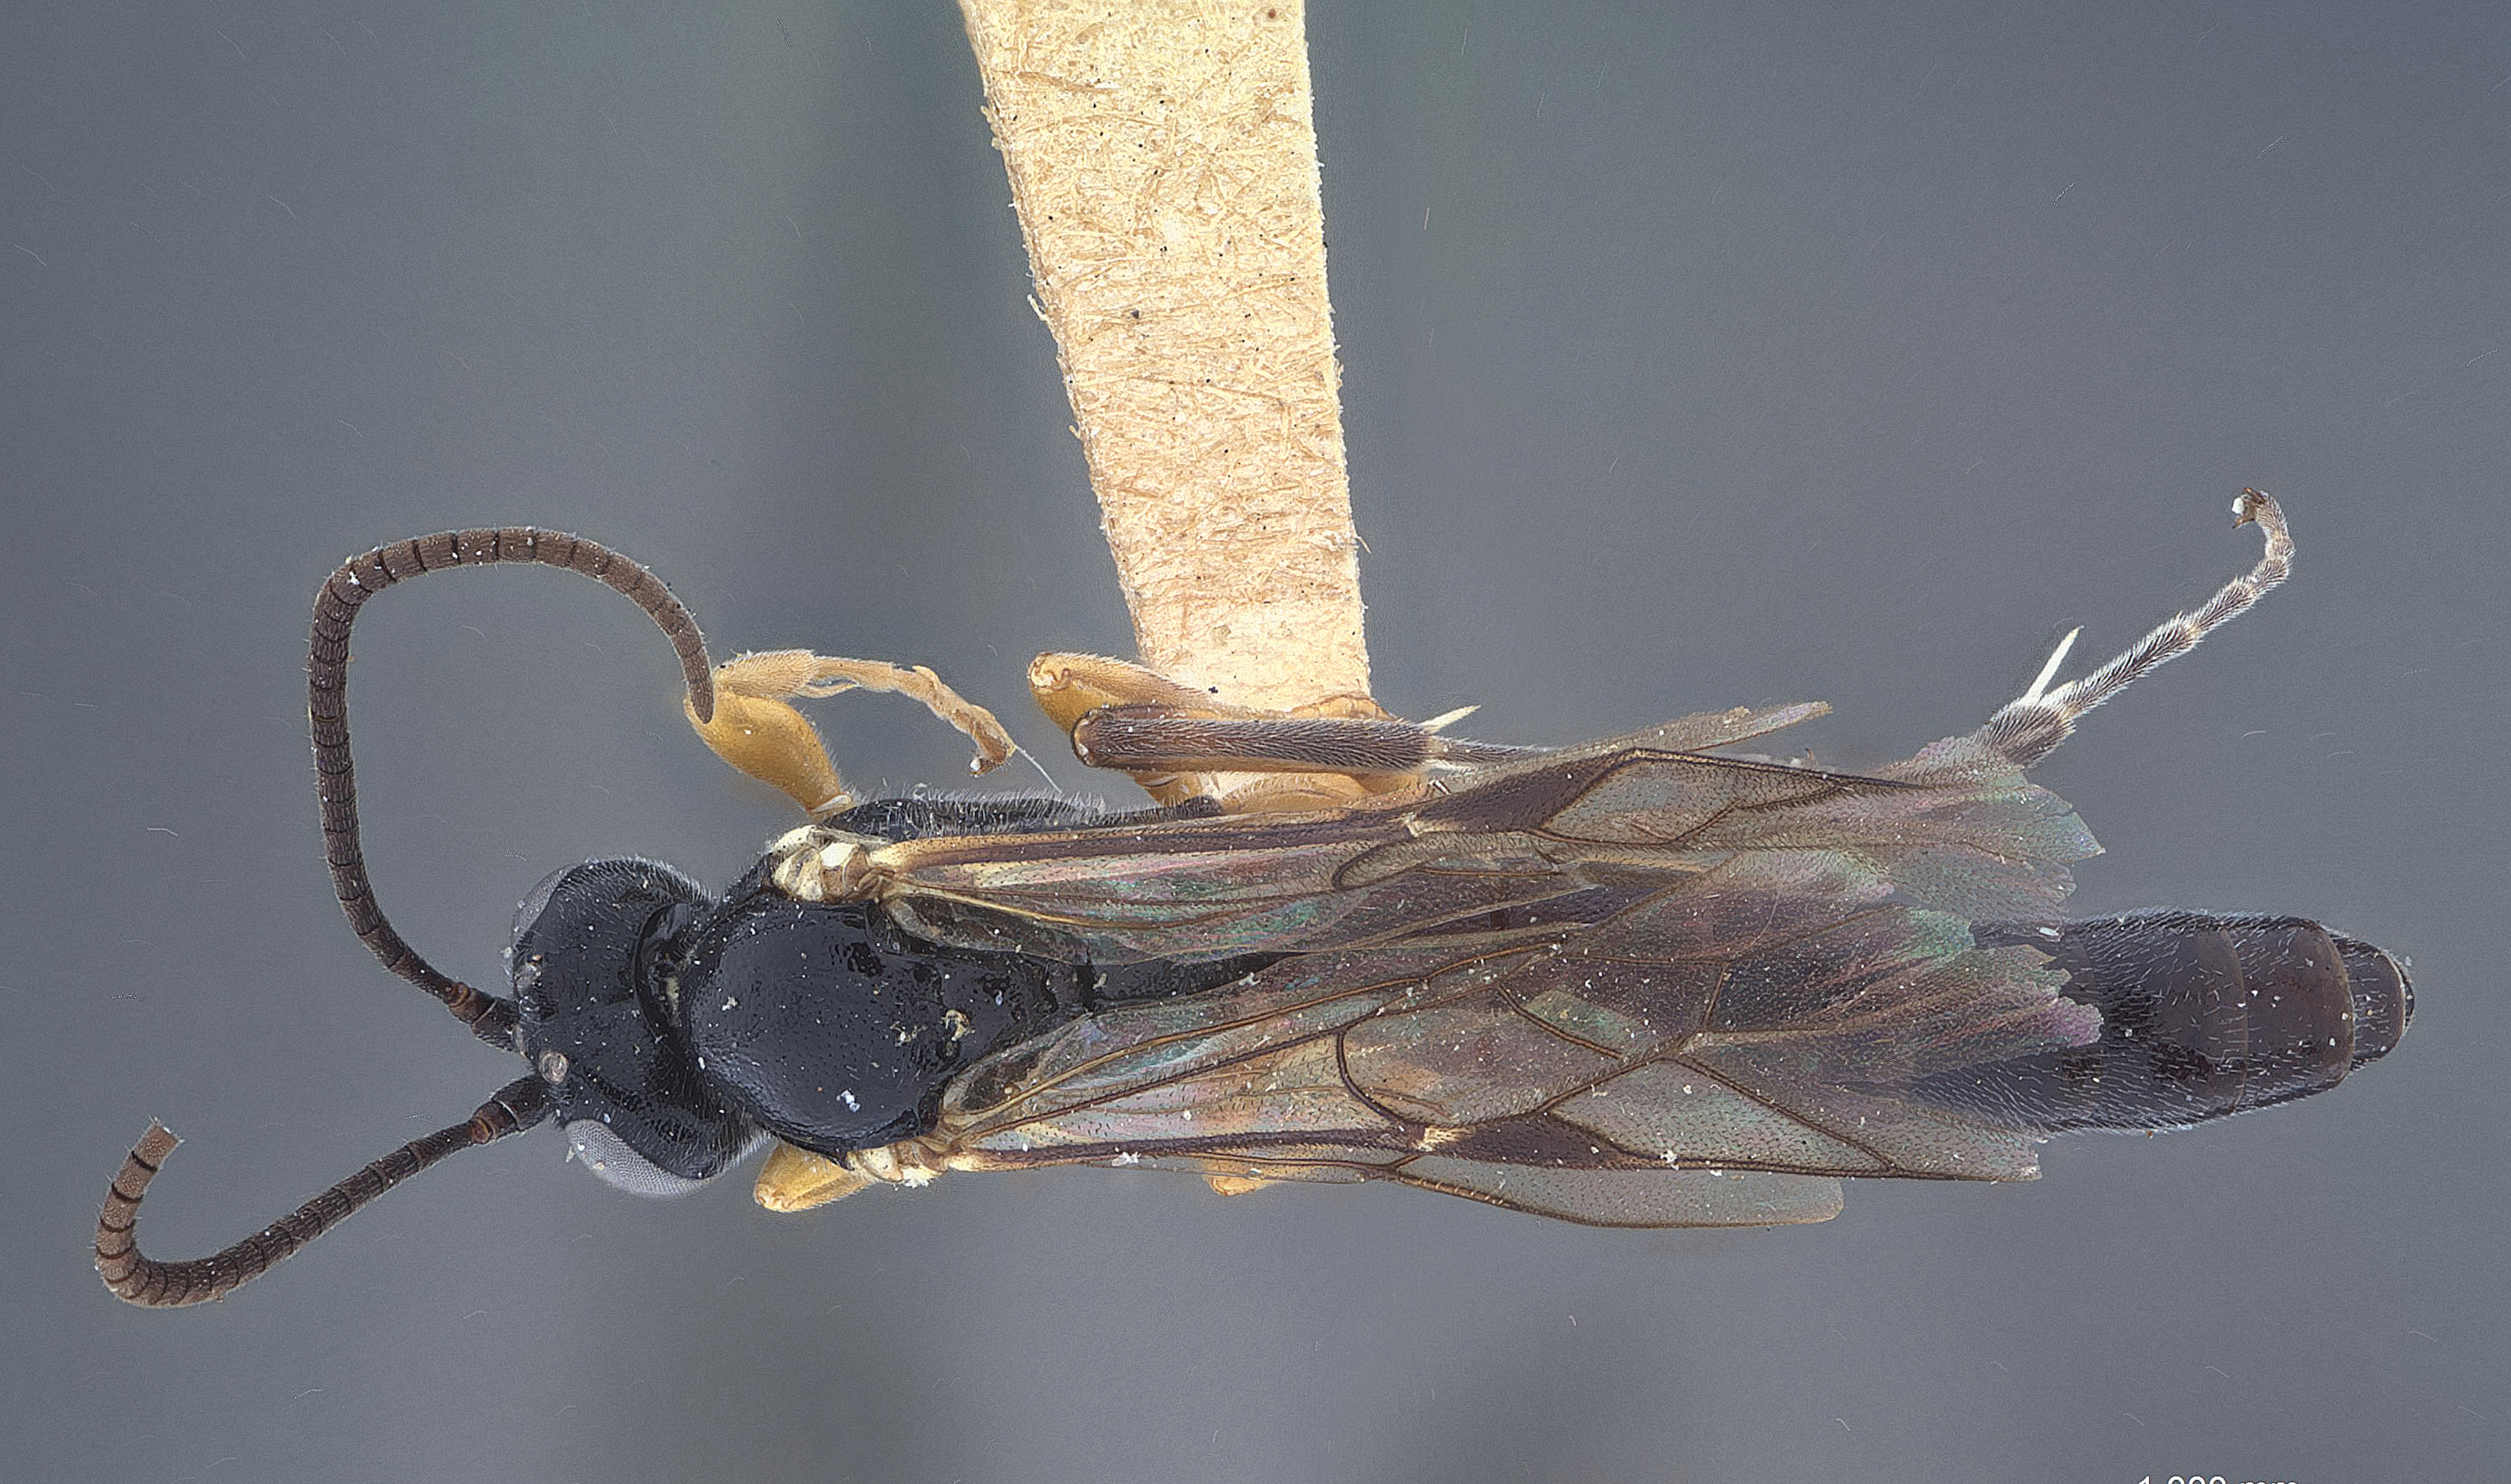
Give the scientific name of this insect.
Bothromus gibbus
